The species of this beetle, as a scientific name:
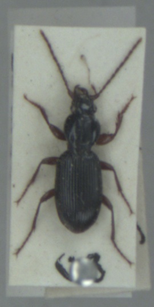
Stomis pumicatus
